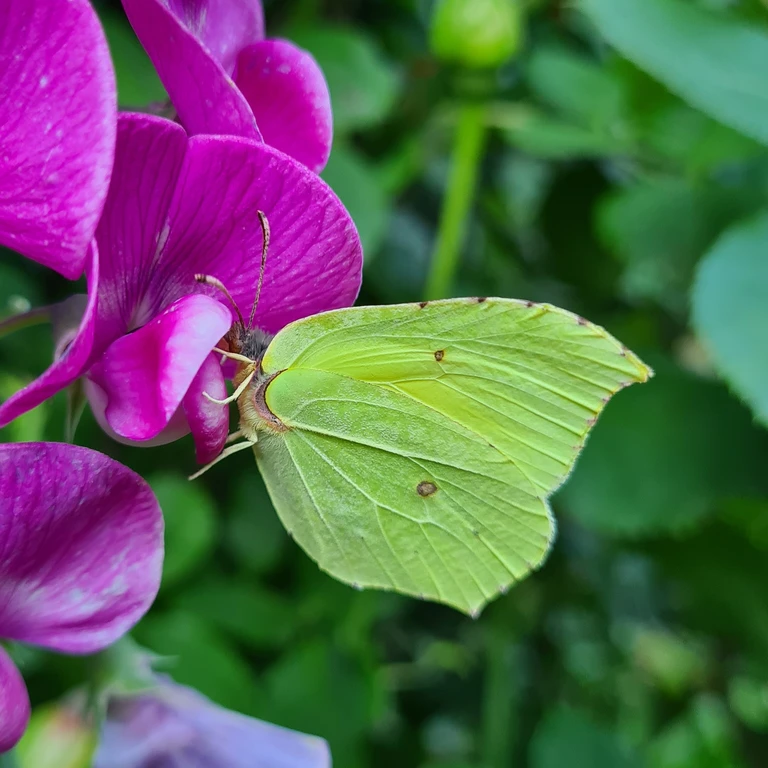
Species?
Gonepteryx rhamni
